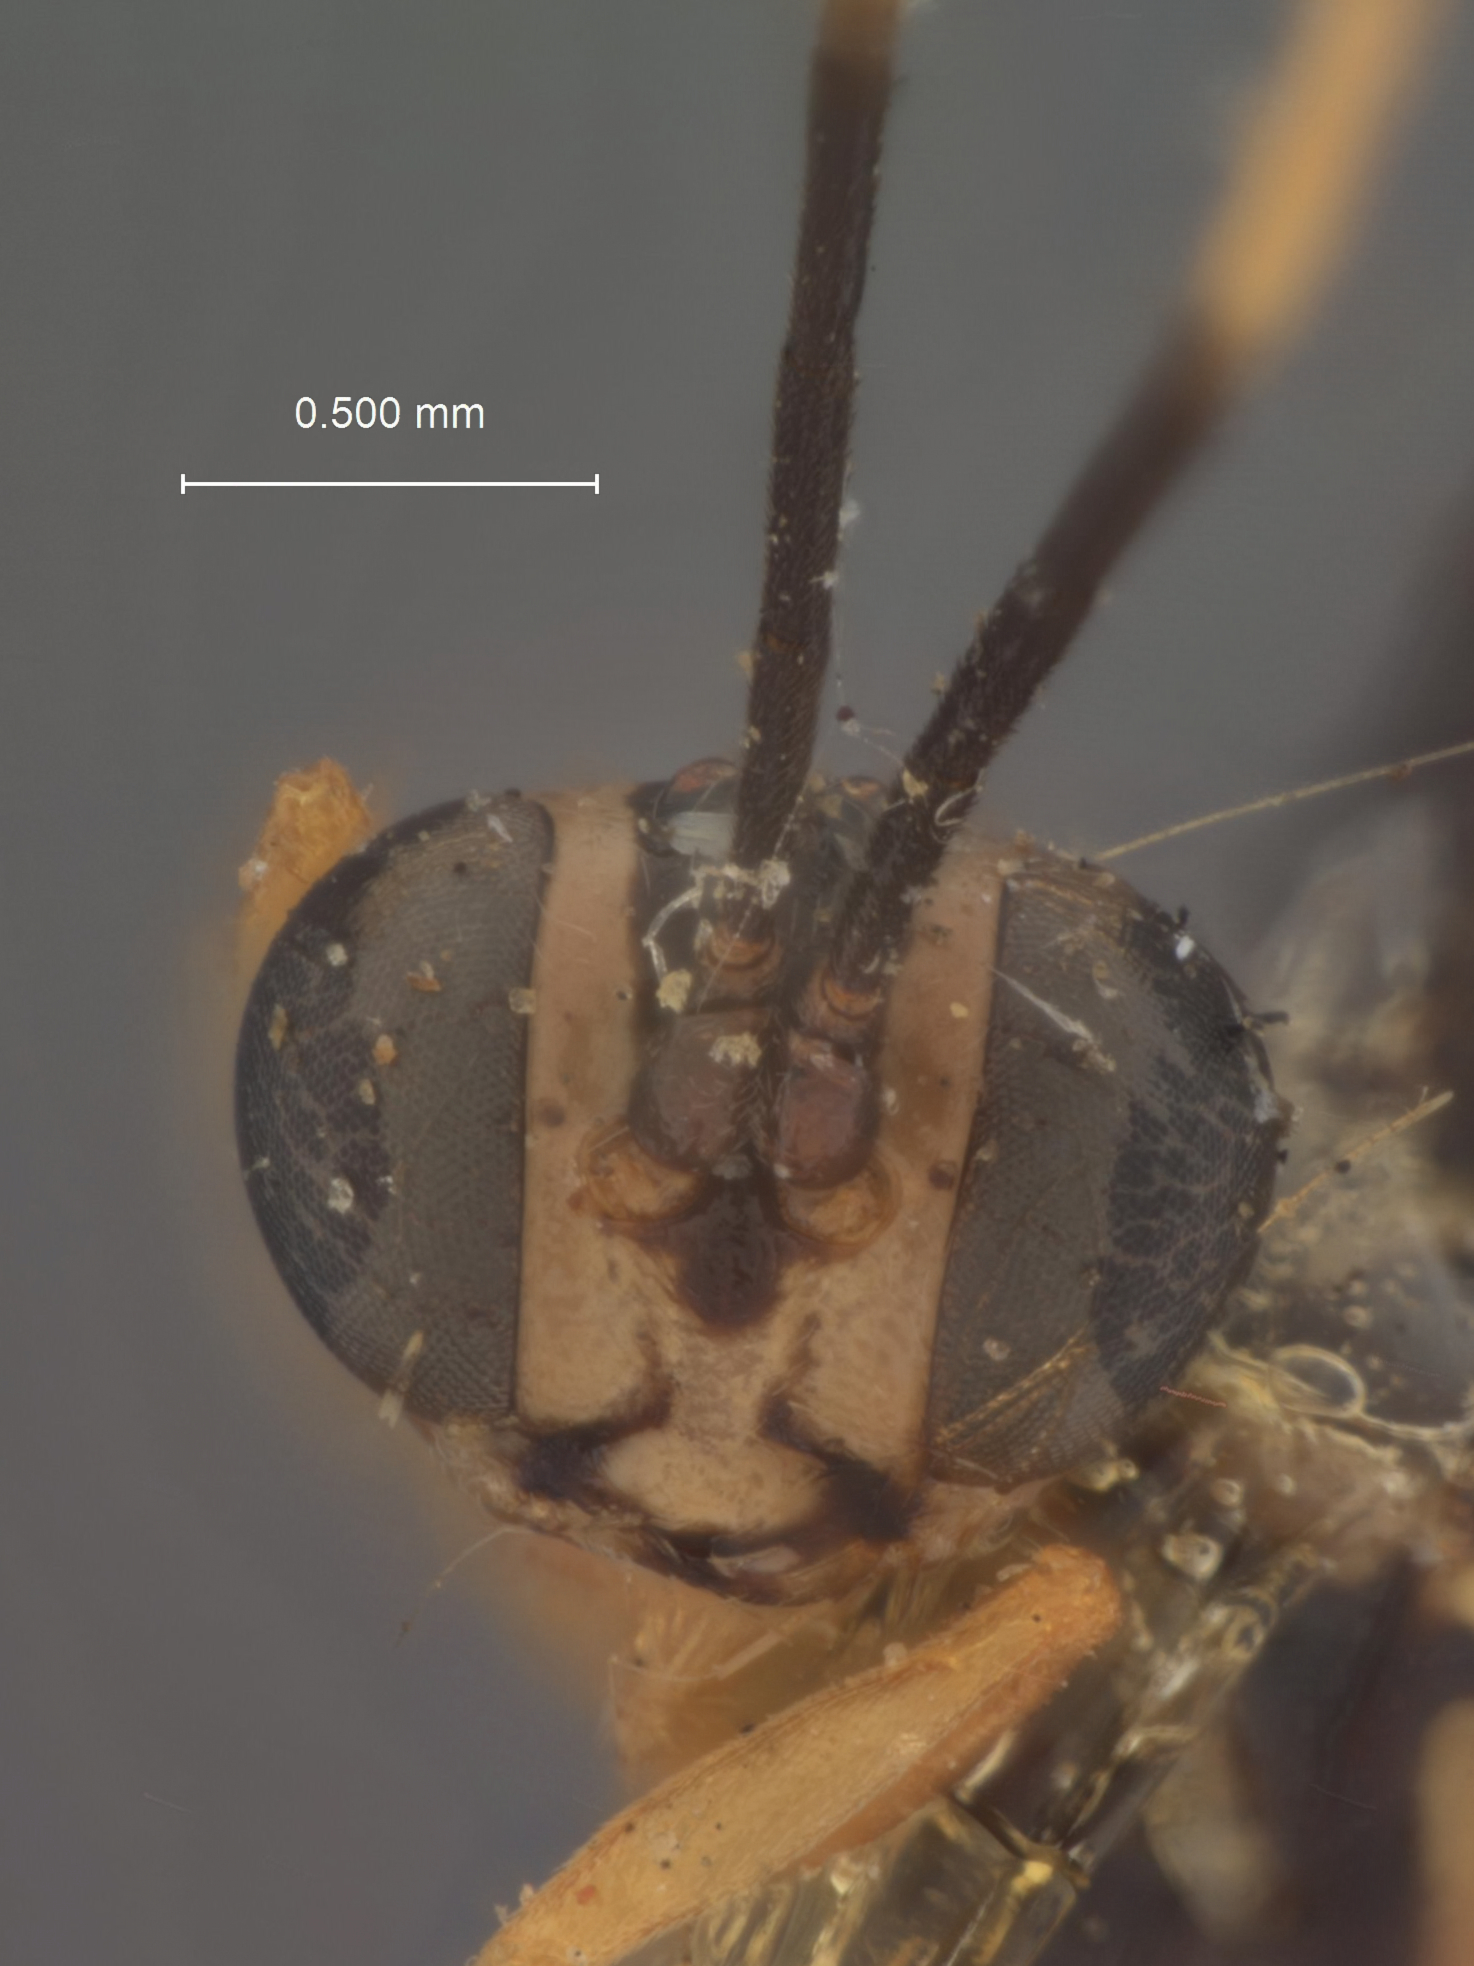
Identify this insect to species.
Lymeon annulicornis
